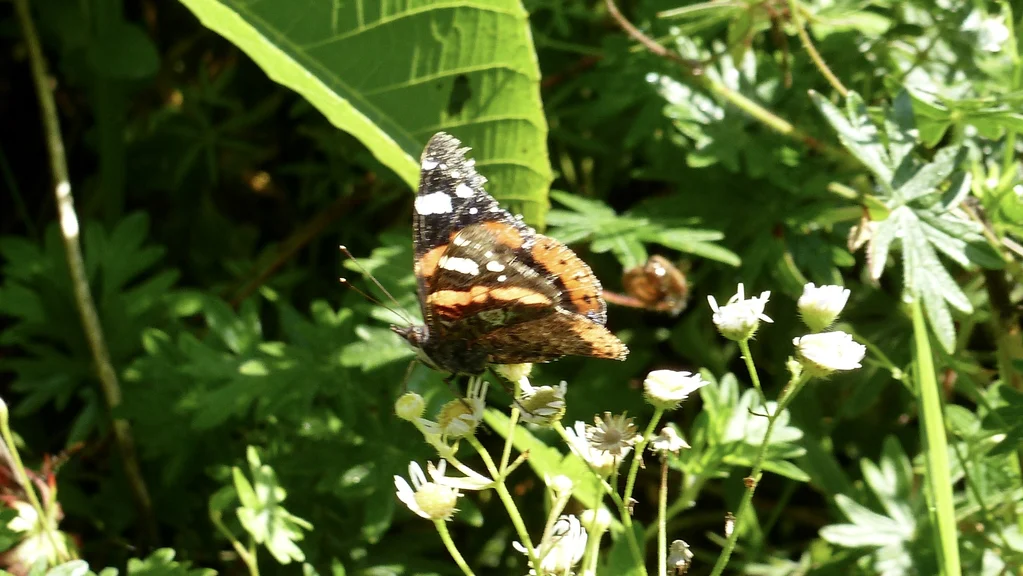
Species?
Vanessa atalanta
